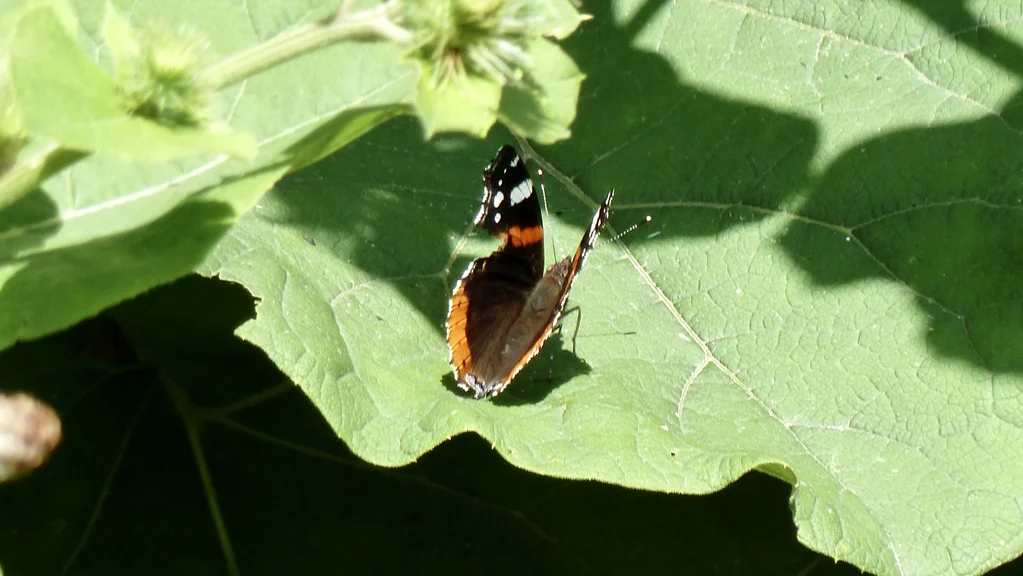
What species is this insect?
Vanessa atalanta
